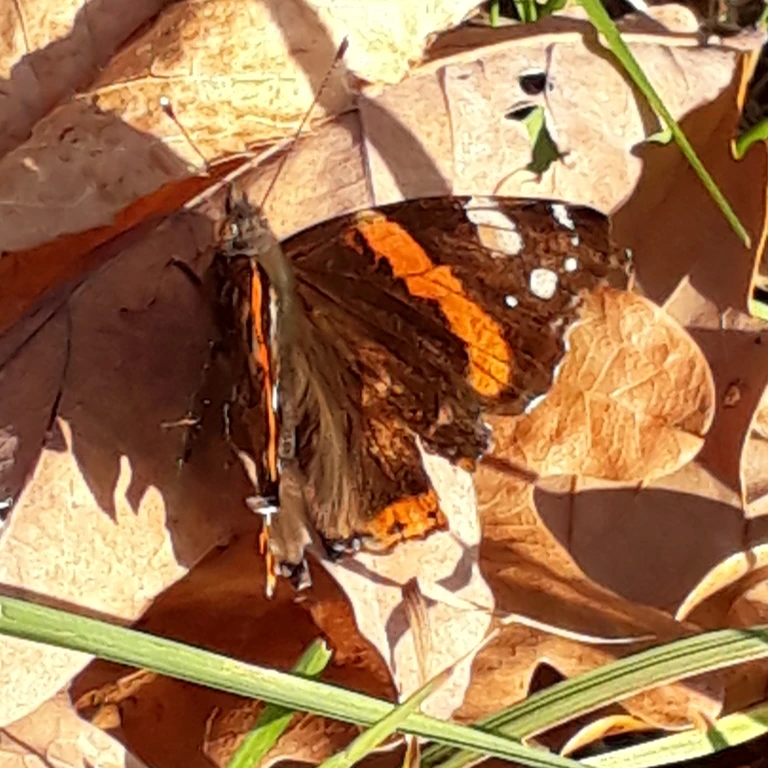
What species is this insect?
Vanessa atalanta
